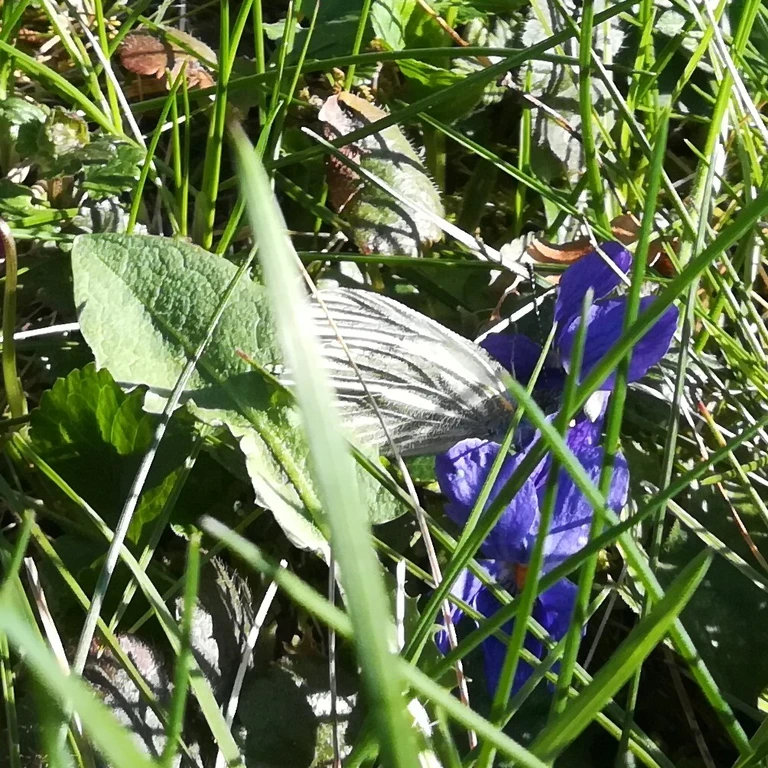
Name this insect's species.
Pieris napi
